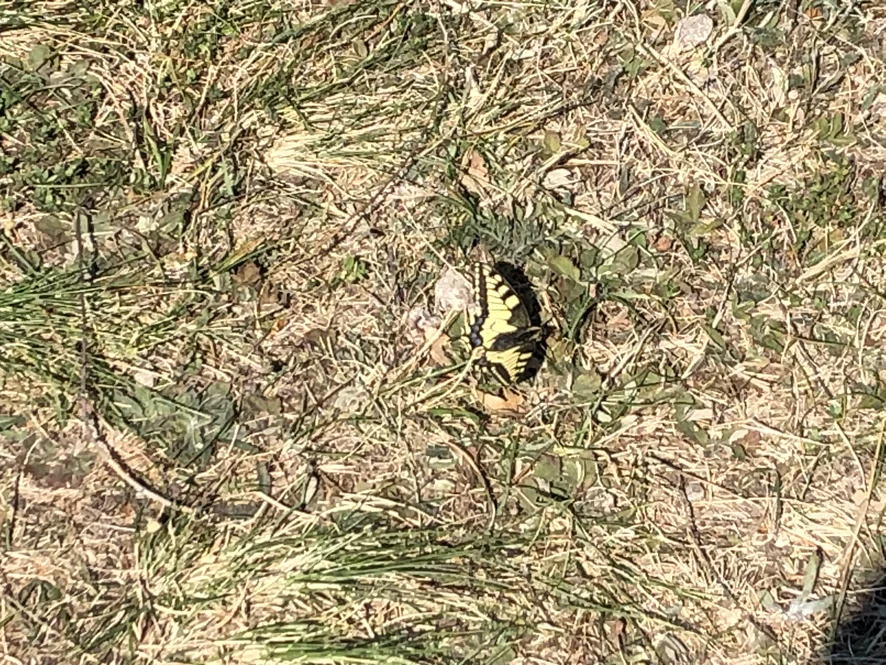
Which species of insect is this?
Papilio machaon
